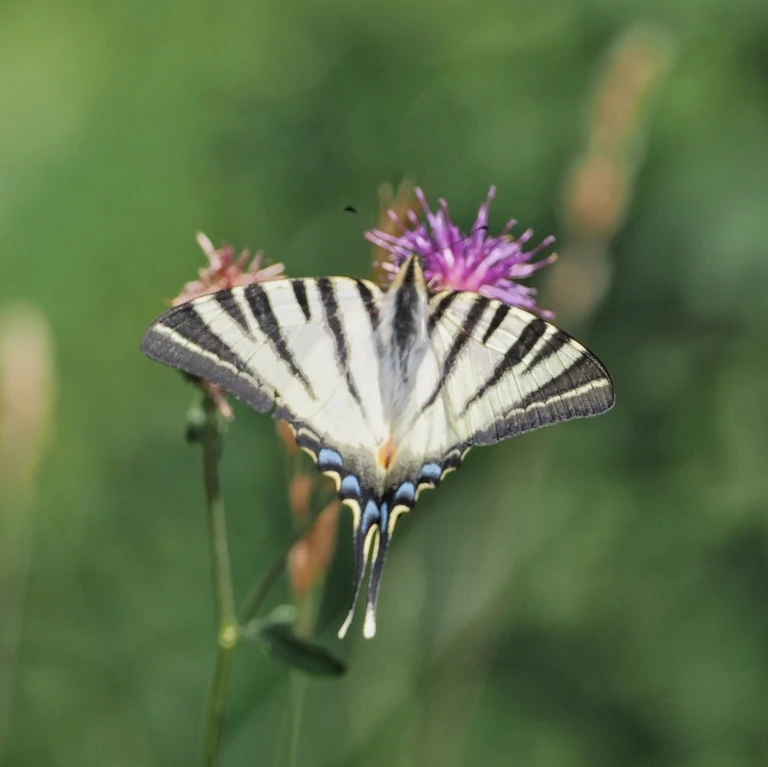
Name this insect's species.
Iphiclides podalirius
